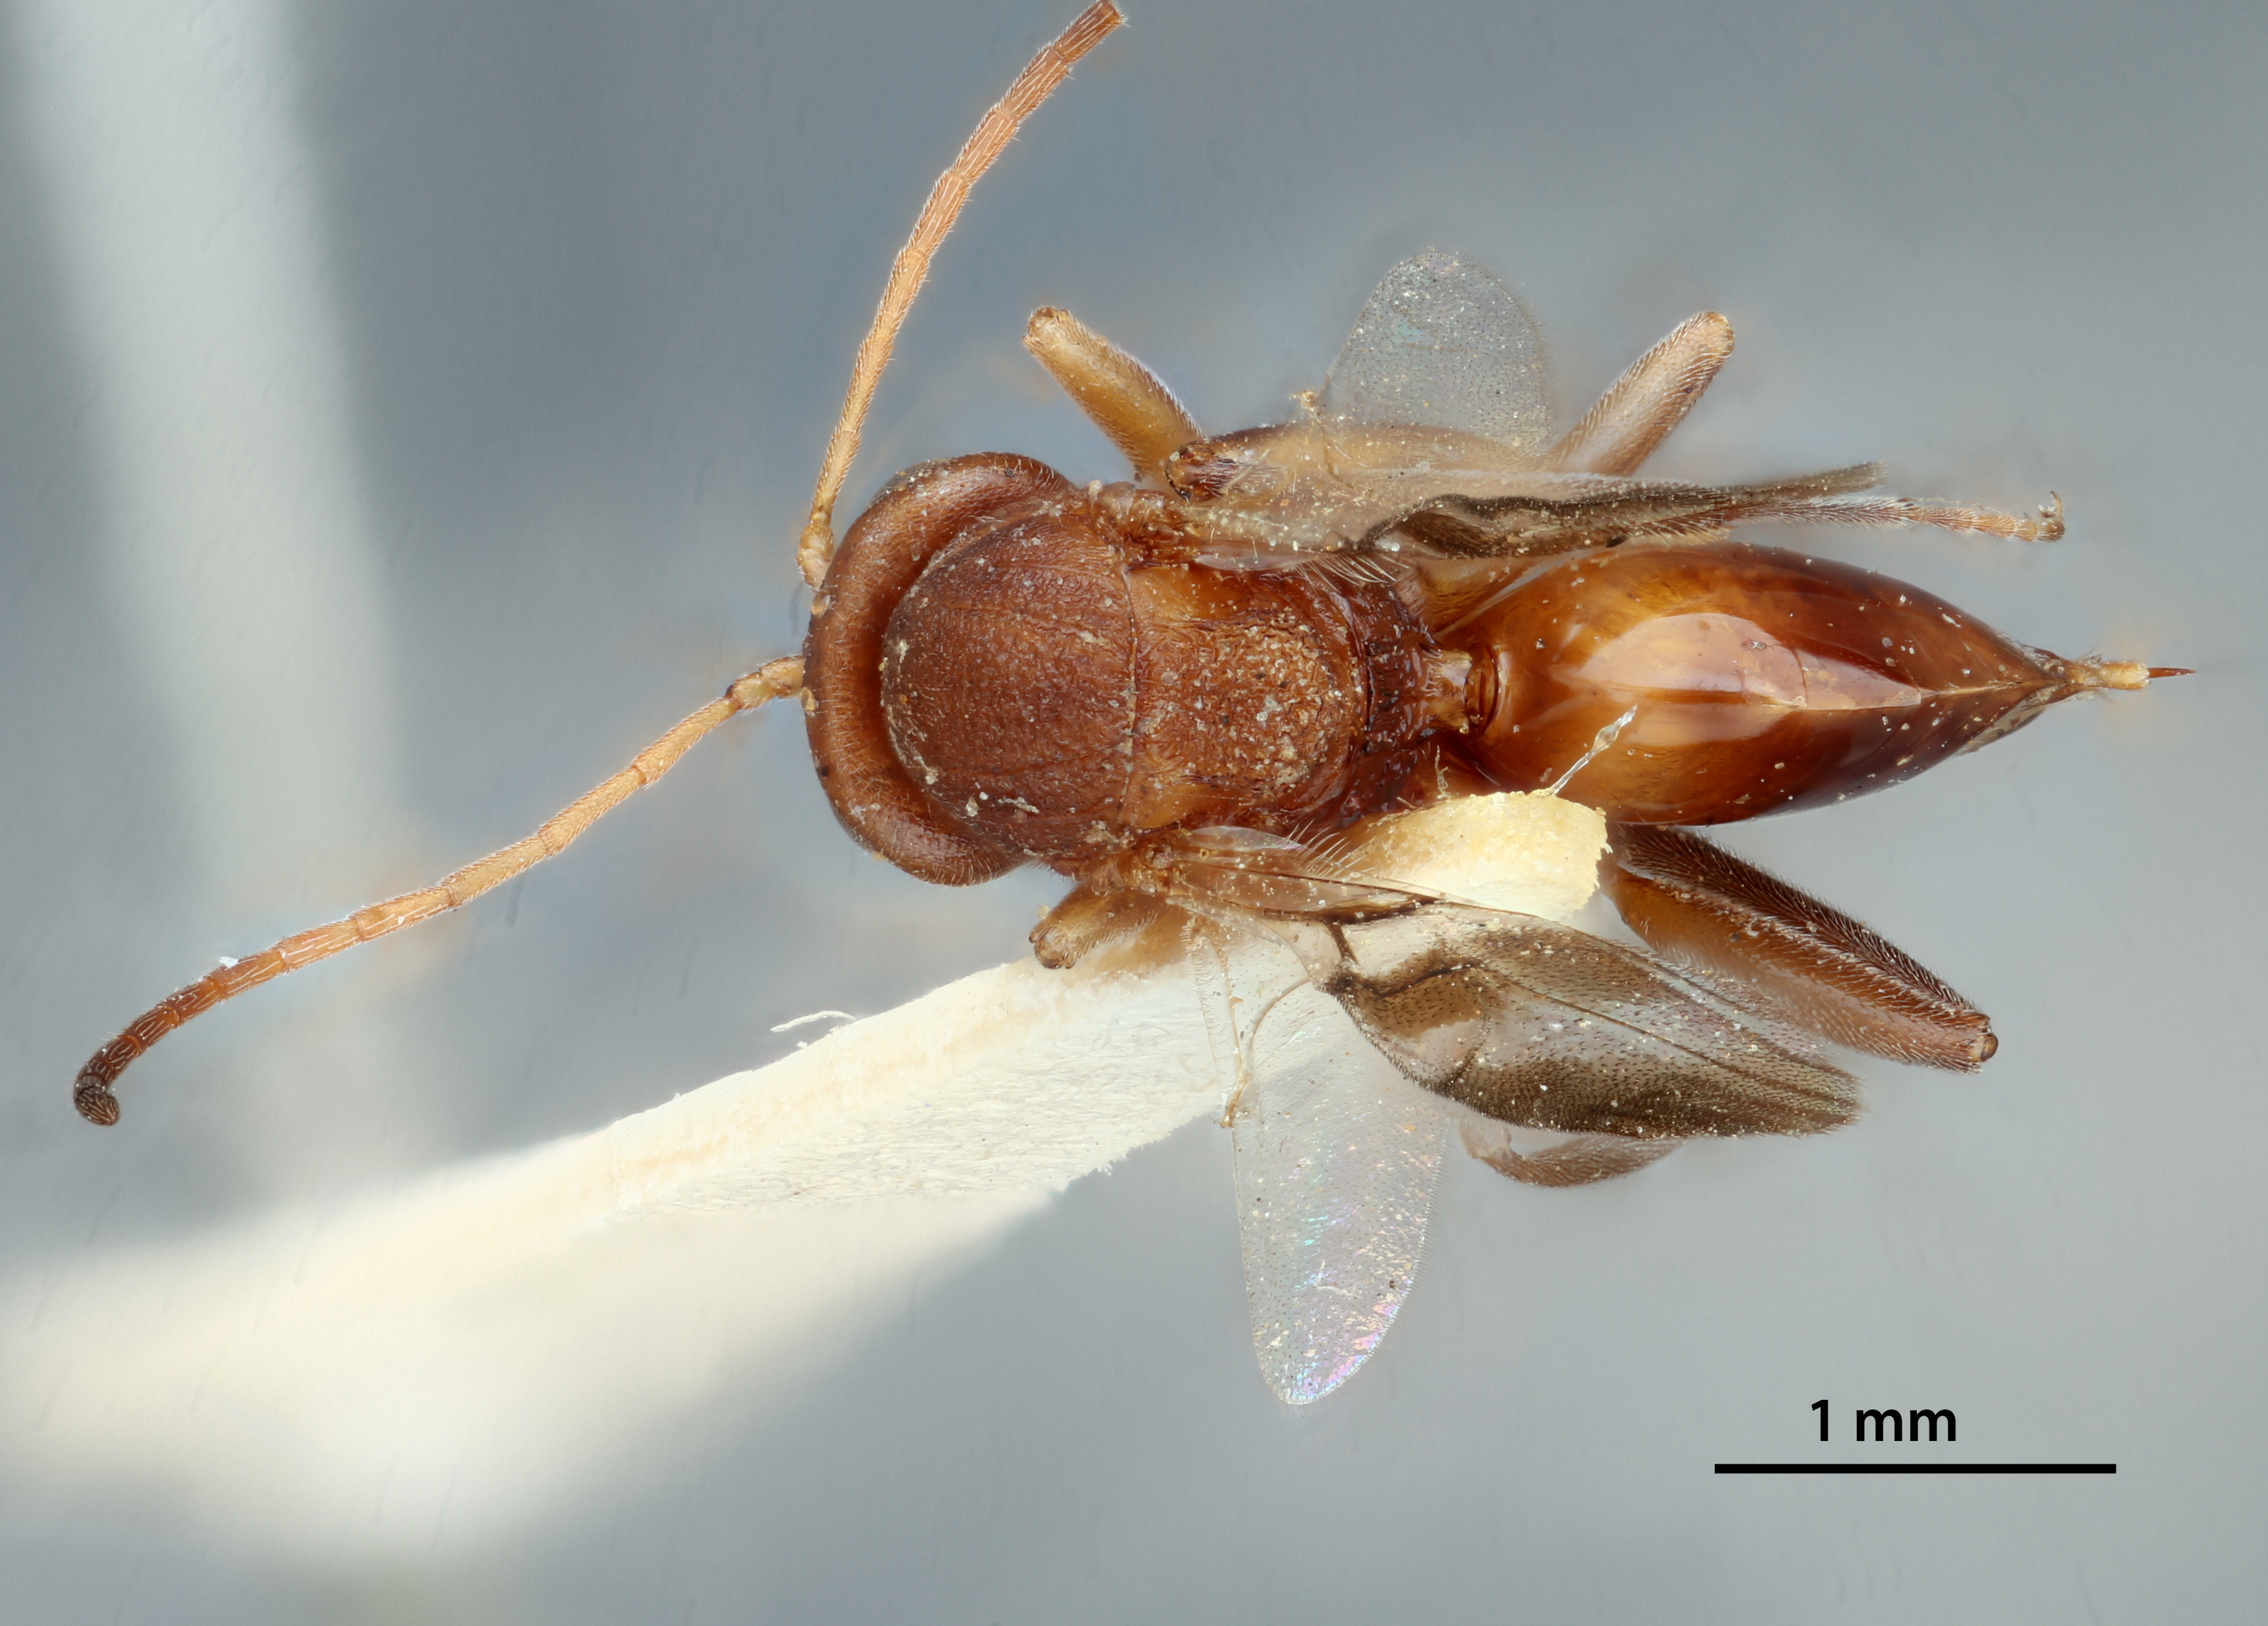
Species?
Loxaulus trizonalis
